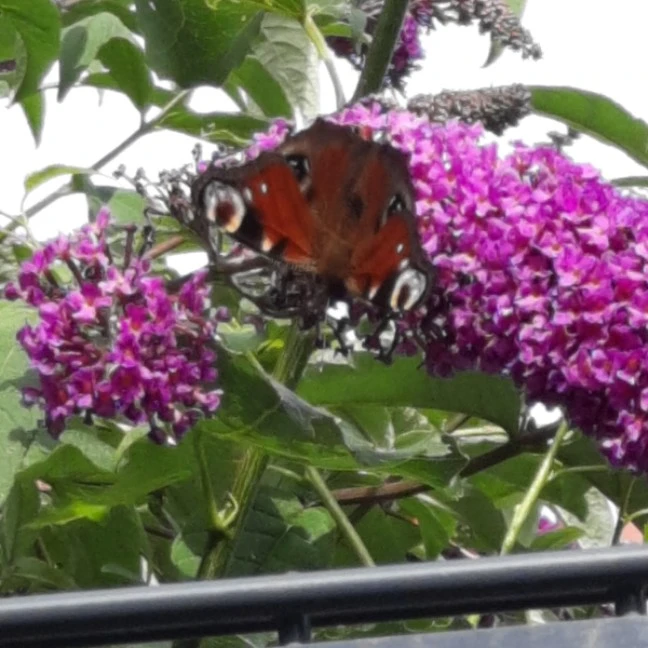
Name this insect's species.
Aglais io
